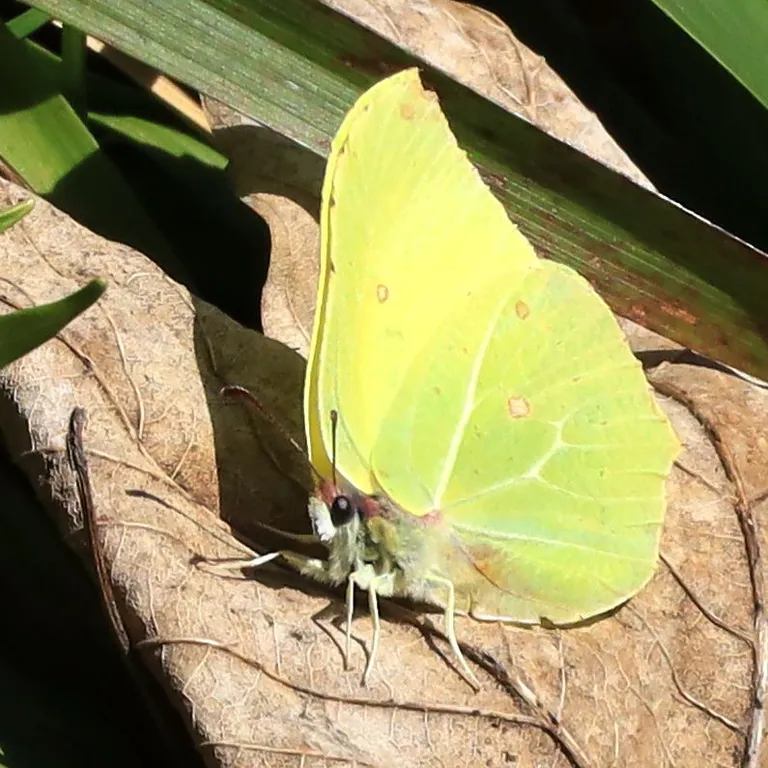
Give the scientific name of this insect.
Gonepteryx rhamni
